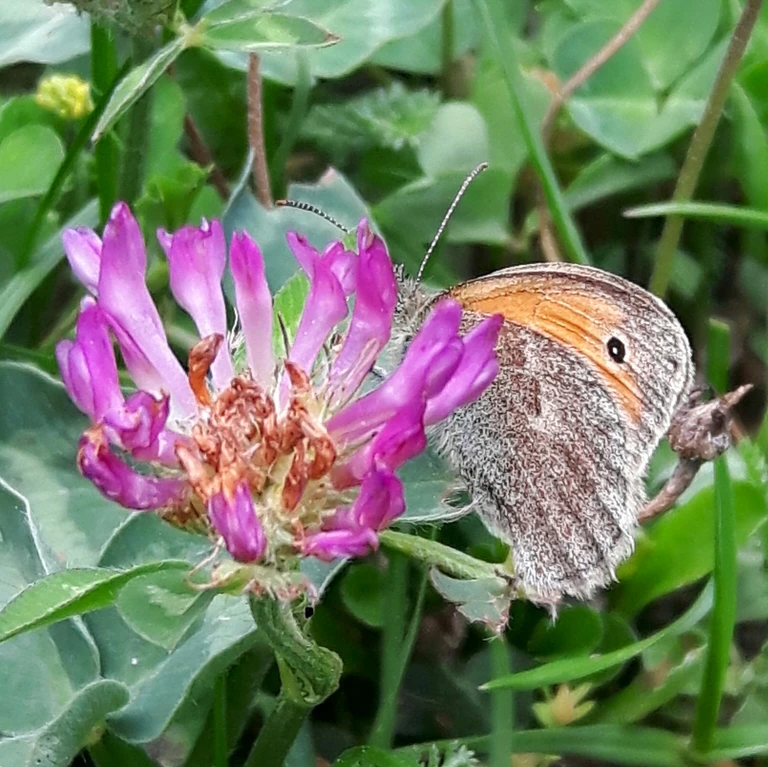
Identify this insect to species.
Coenonympha pamphilus
